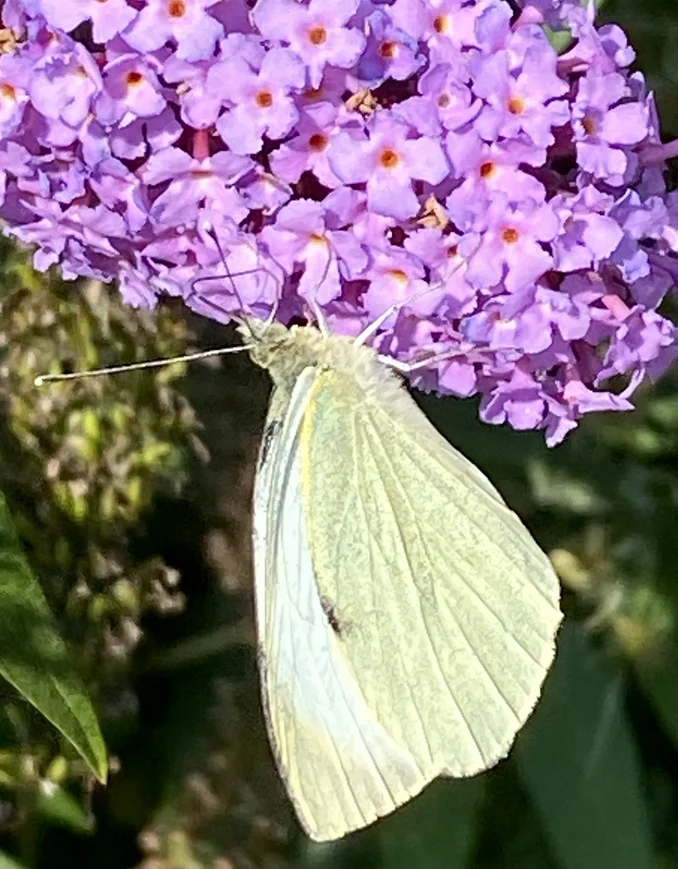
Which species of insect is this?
Pieris brassicae
